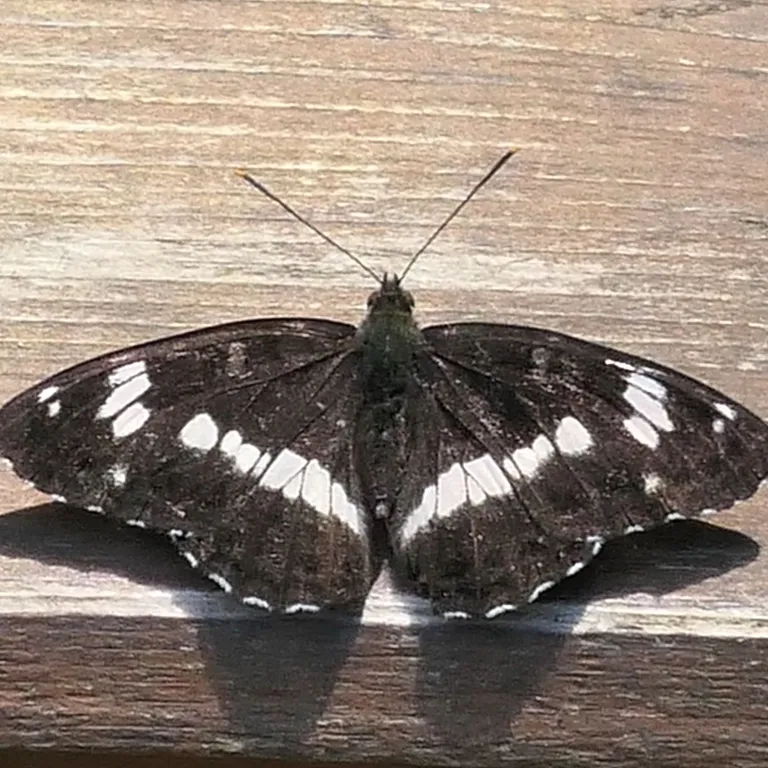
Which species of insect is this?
Limenitis camilla (also Ladoga camilla)
